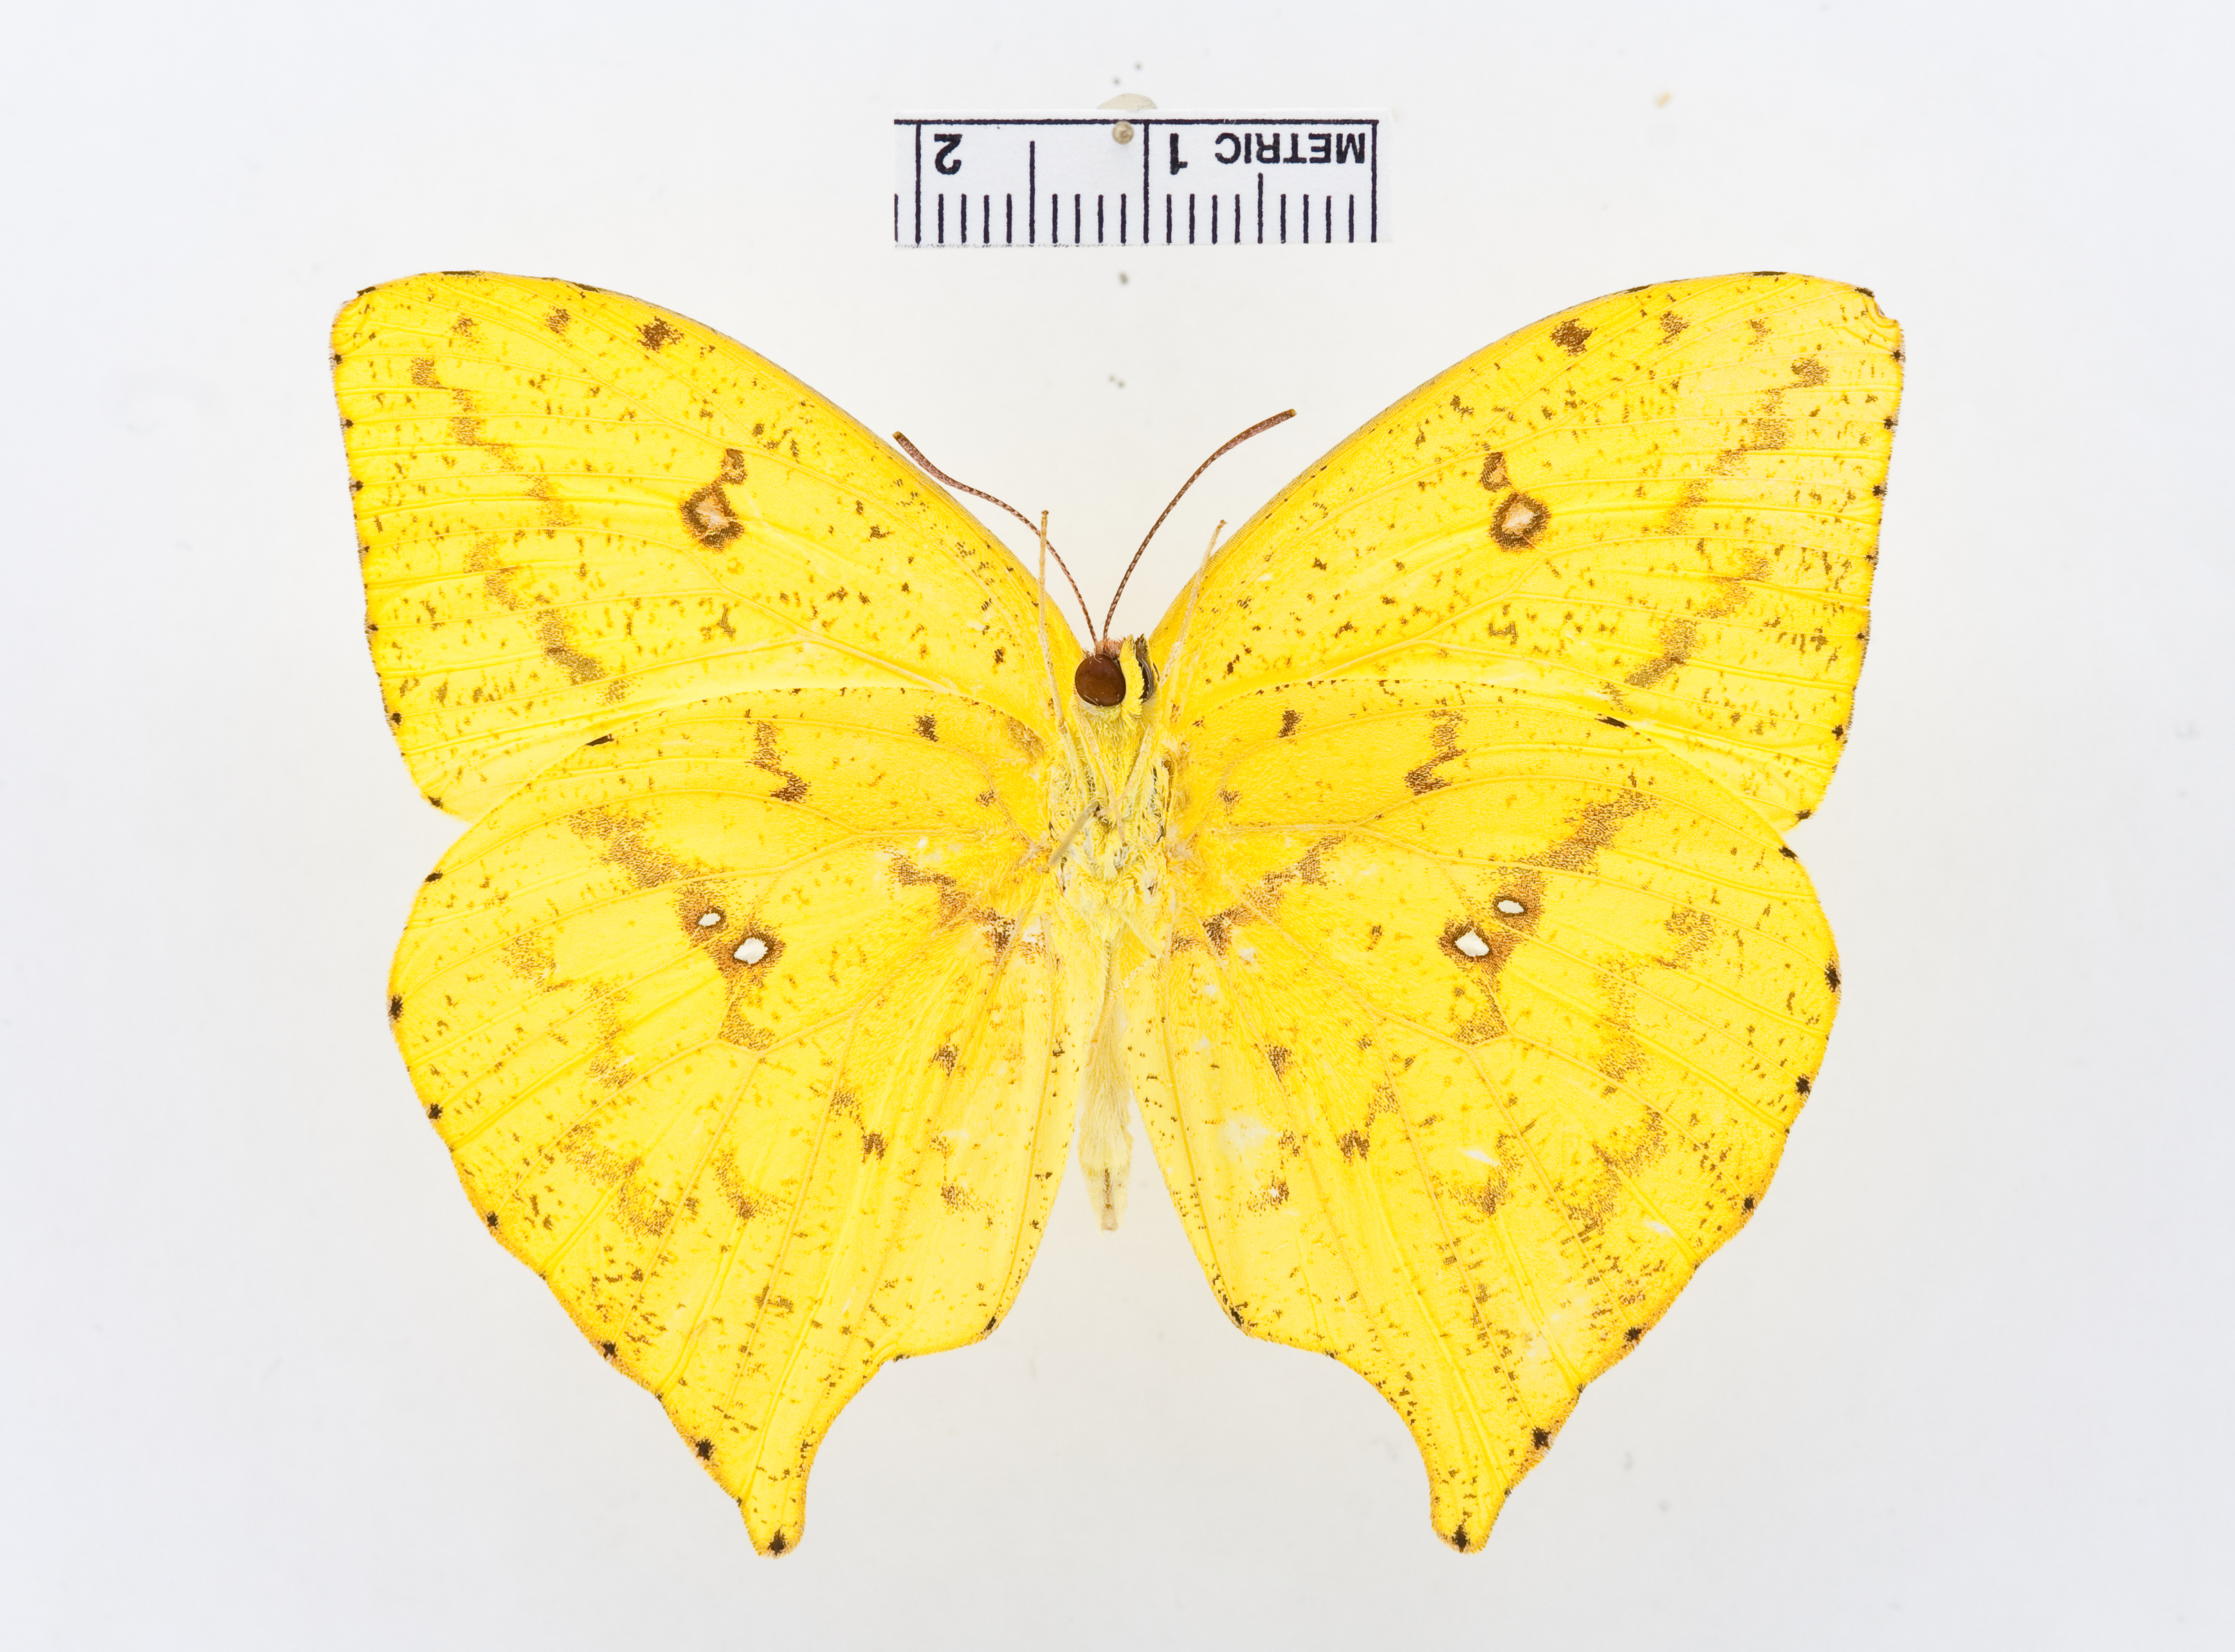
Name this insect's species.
Phoebis neocypris
